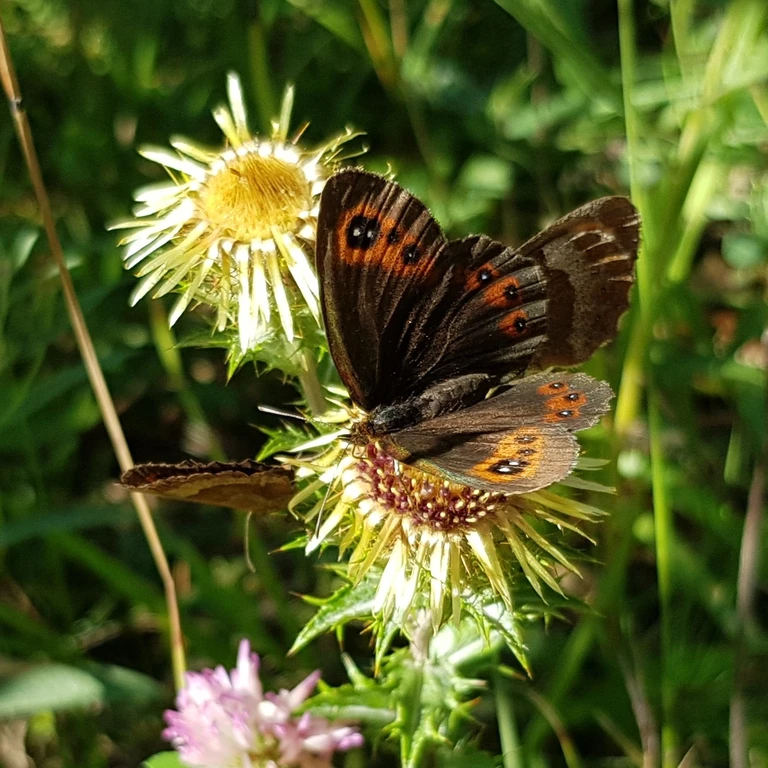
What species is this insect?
Erebia aethiops
